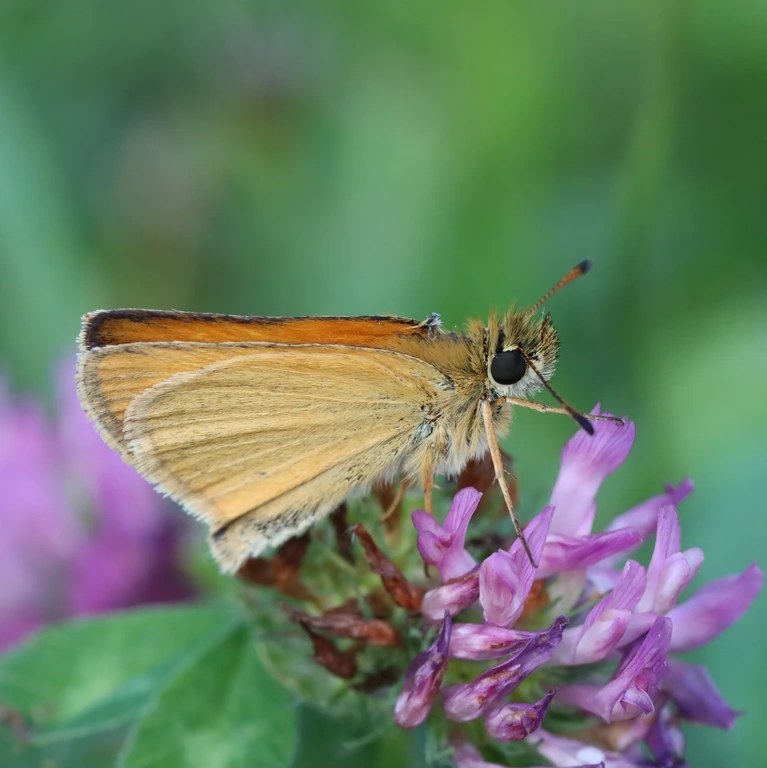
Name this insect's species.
Thymelicus lineola
